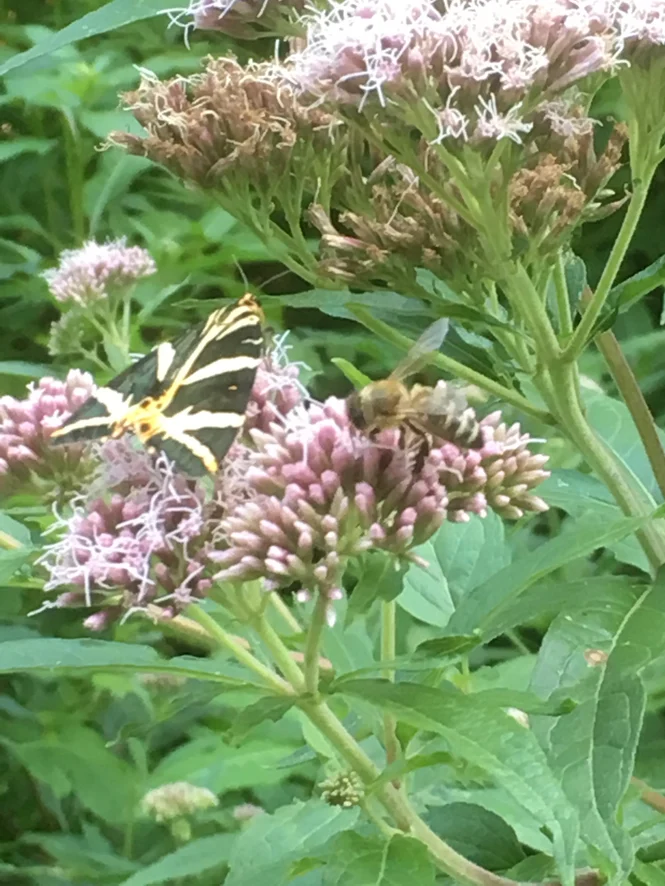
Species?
Euplagia quadripunctaria
